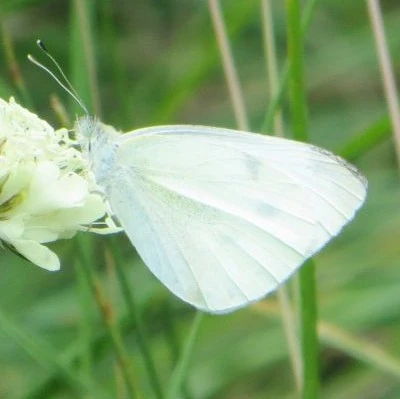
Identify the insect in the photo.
Pieris rapae
